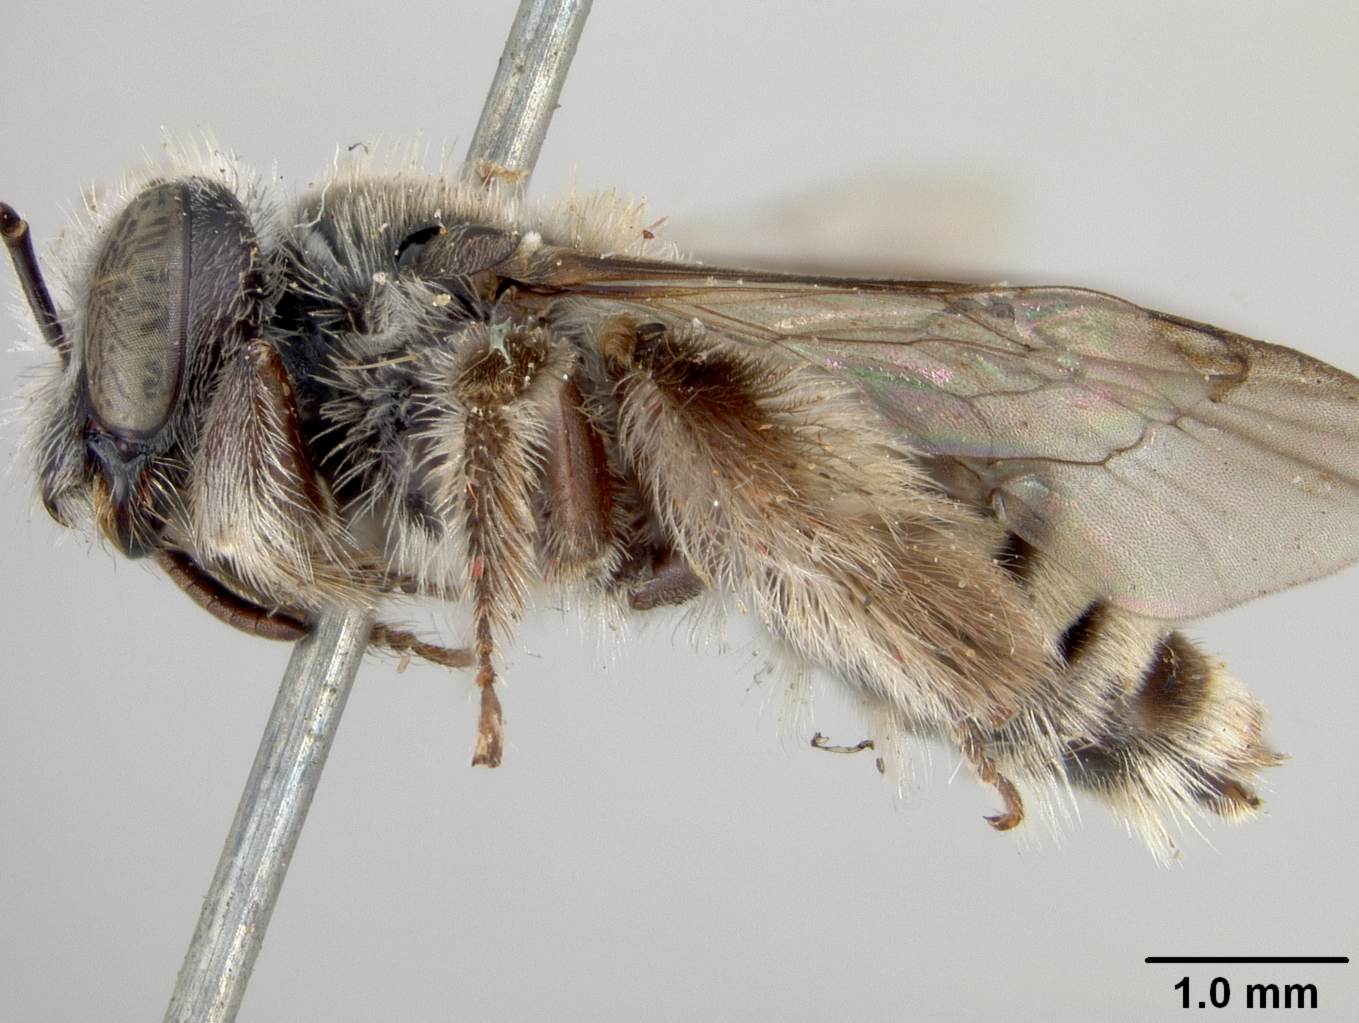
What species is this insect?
Exomalopsis albovittata
